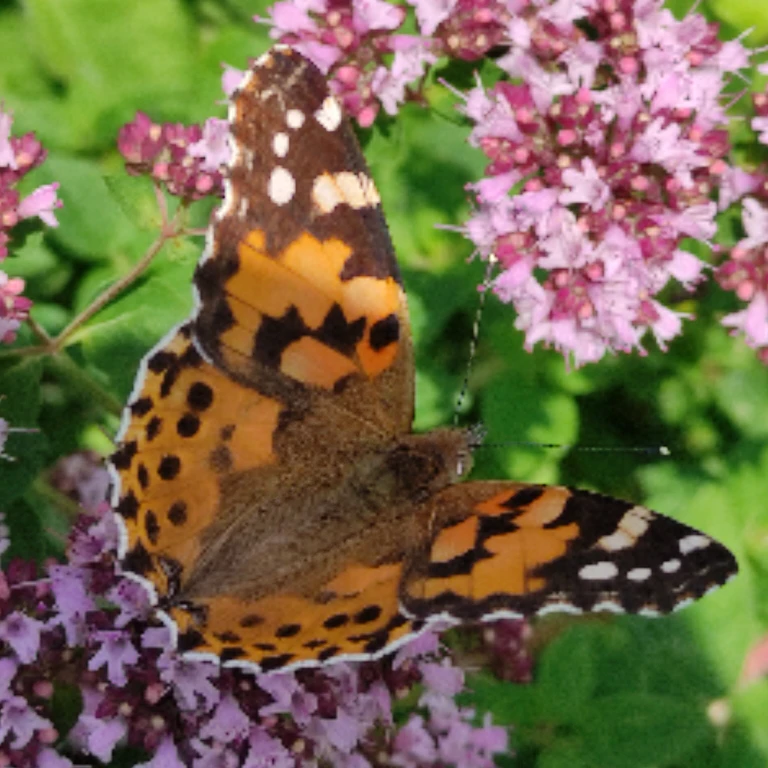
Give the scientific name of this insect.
Vanessa cardui
